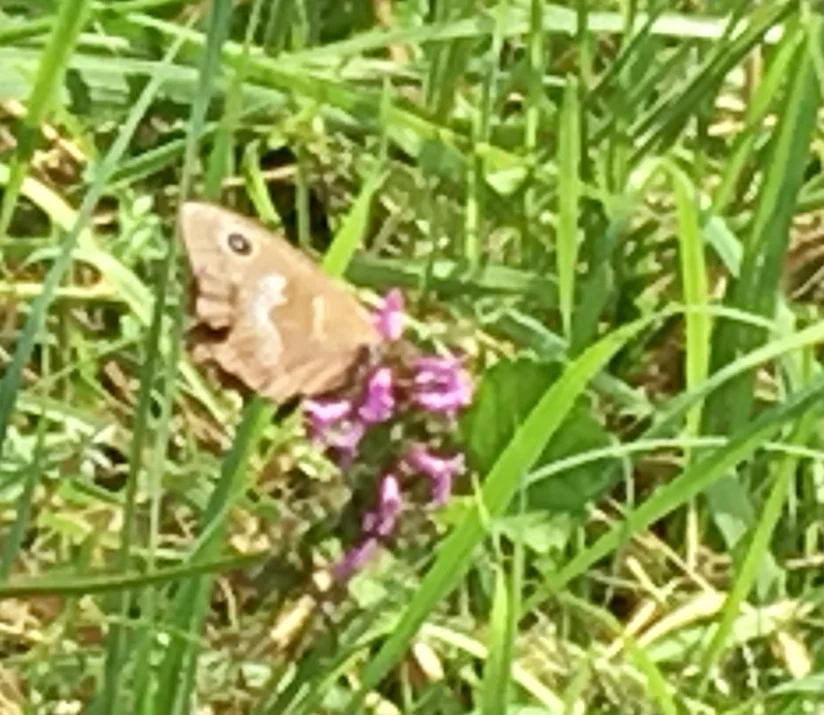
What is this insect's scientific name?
Maniola jurtina
